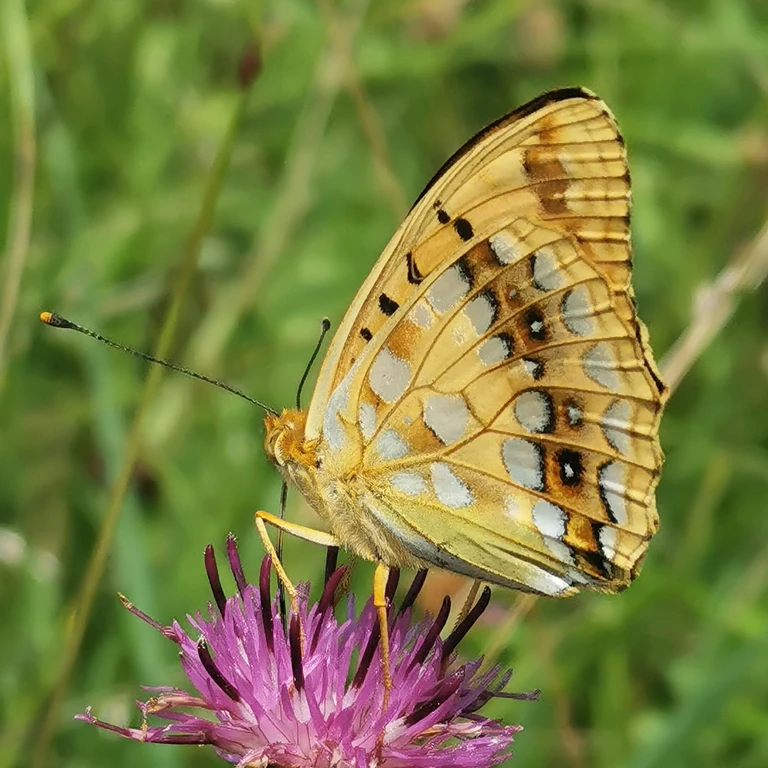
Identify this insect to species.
Fabriciana adippe
